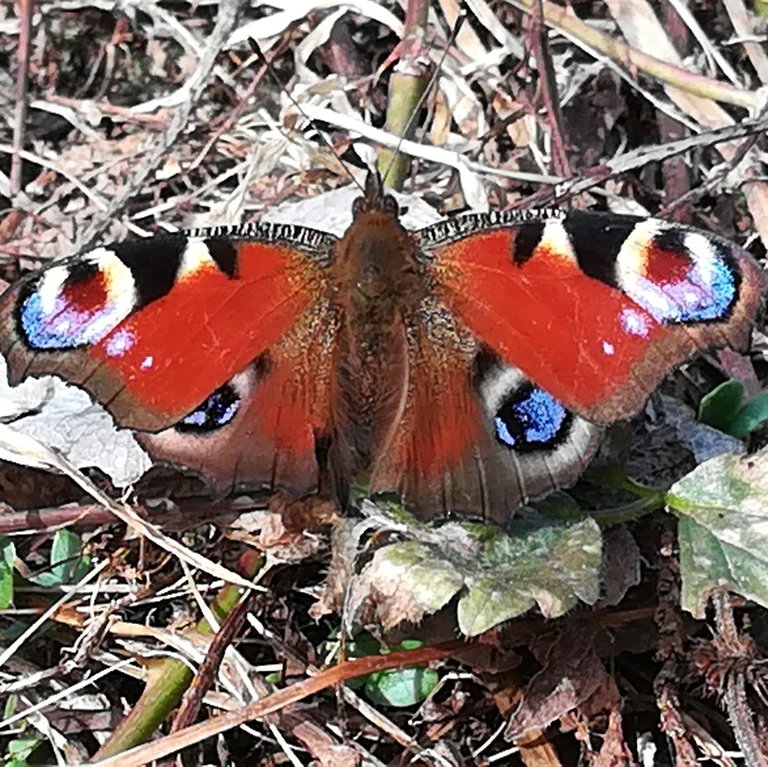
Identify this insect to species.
Aglais io
